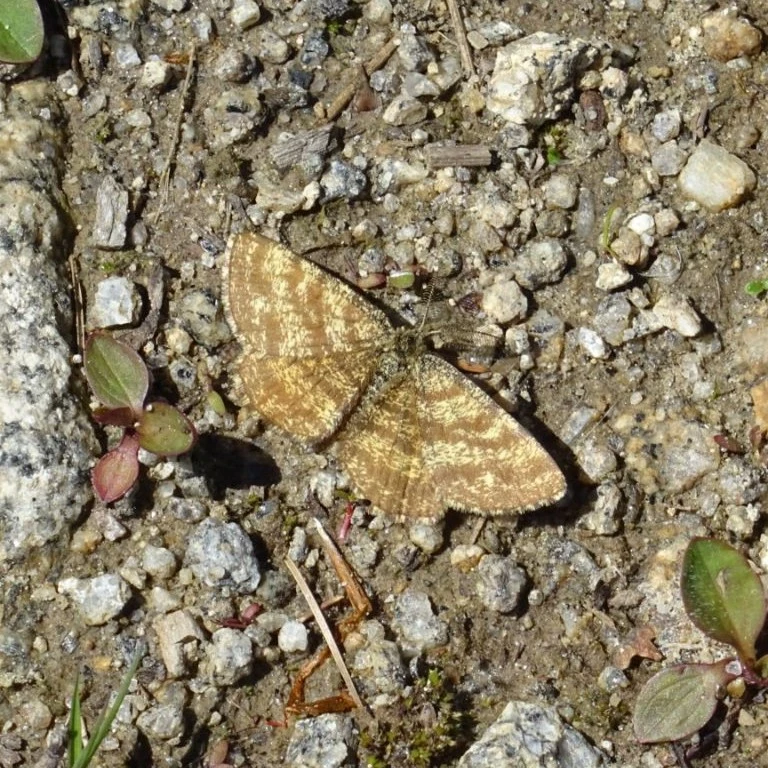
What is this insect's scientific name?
Ematurga atomaria
